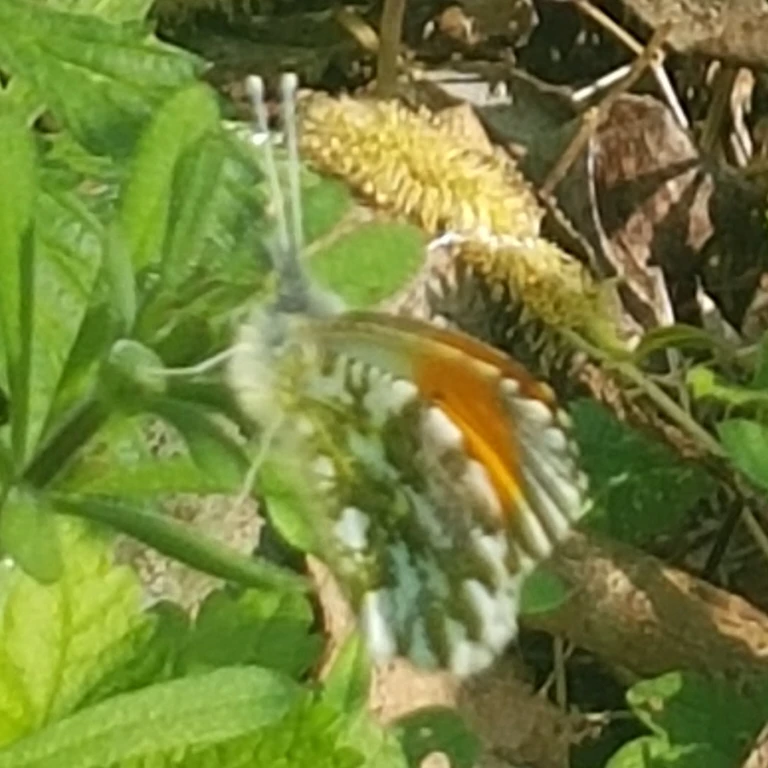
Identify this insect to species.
Anthocharis cardamines
